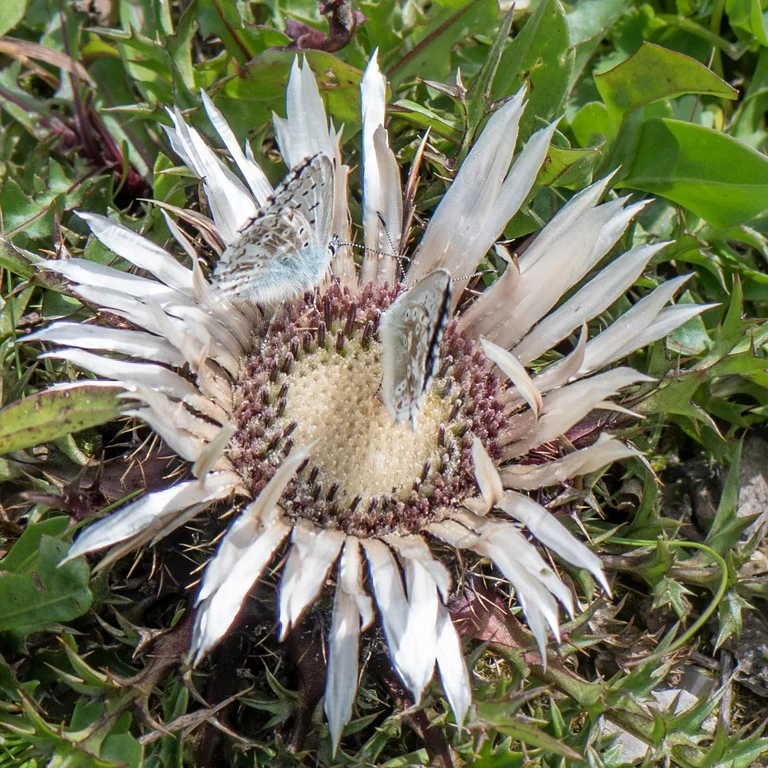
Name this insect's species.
Lysandra coridon
